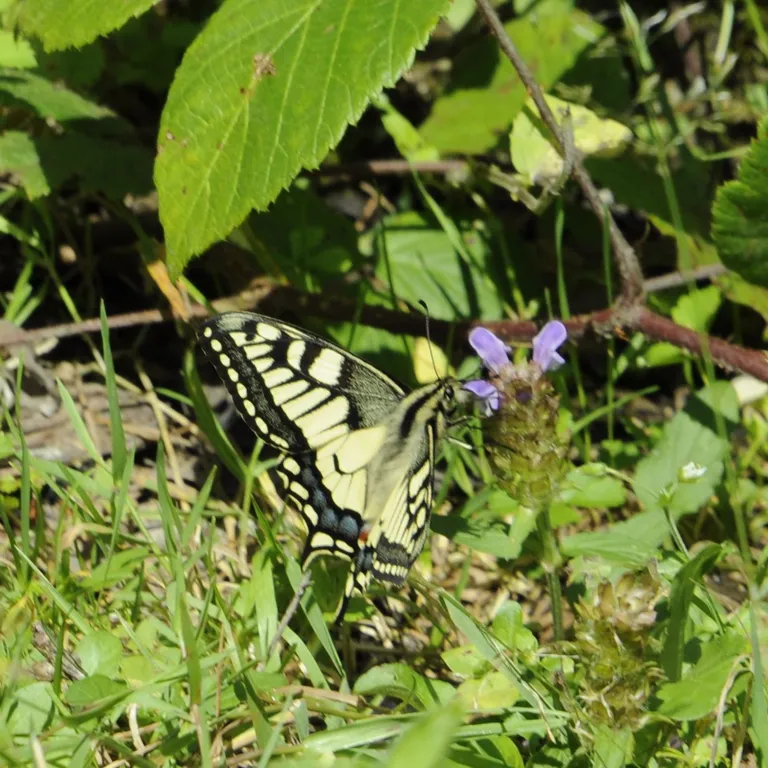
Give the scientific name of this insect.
Papilio machaon
